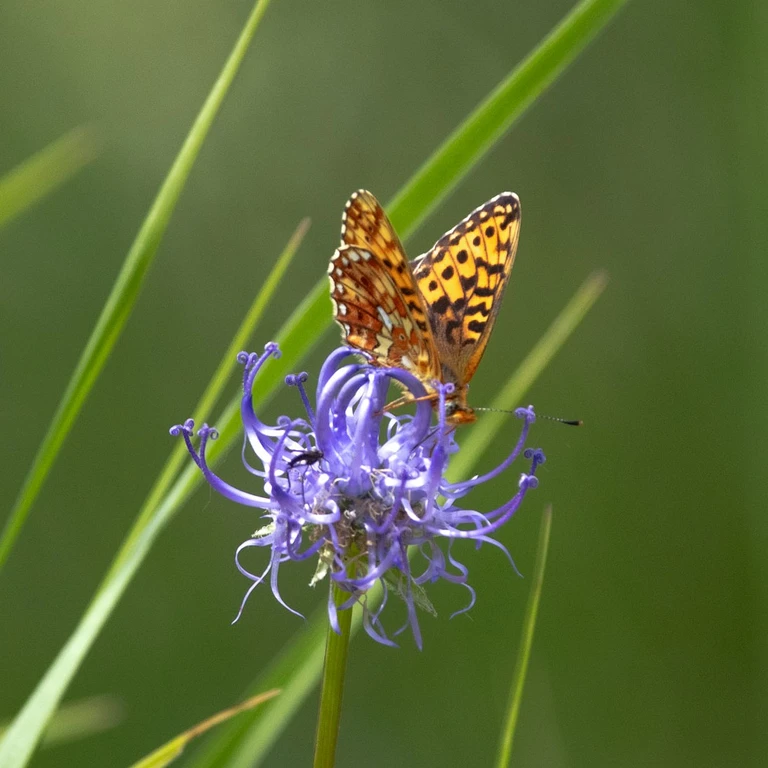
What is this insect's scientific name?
Boloria euphrosyne (also Clossiana euphrosyne)
